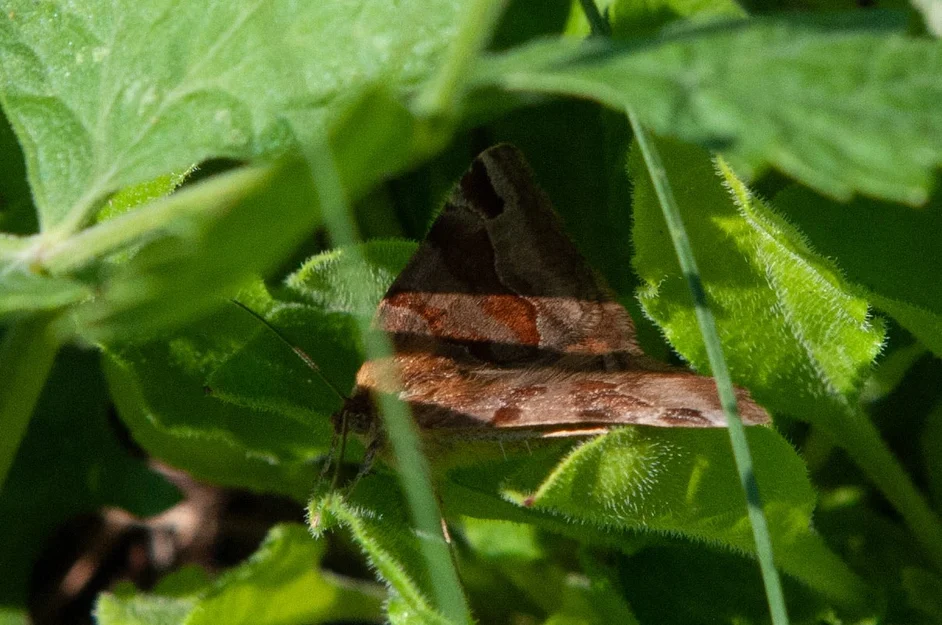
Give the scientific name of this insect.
Euclidia glyphica
